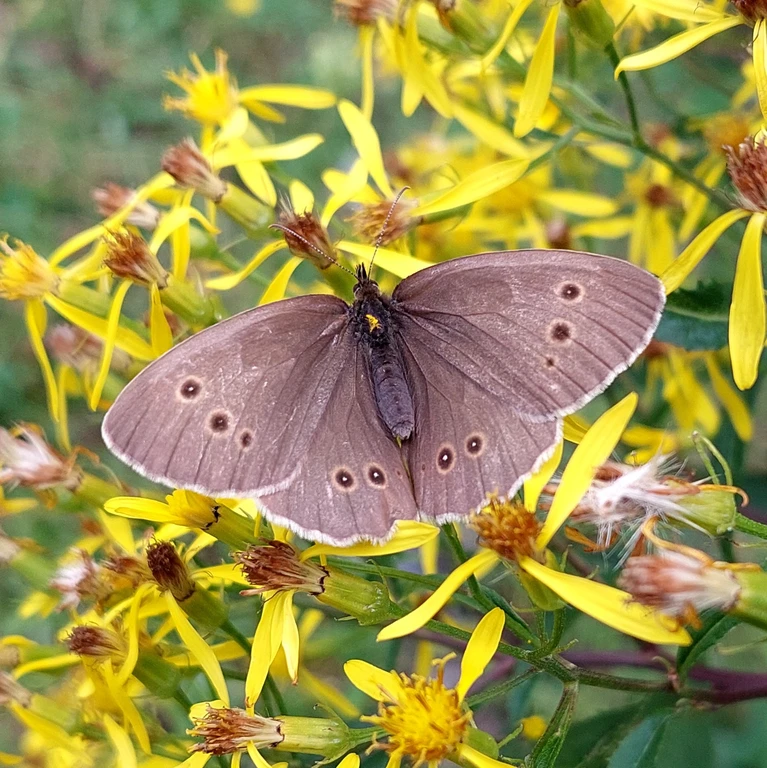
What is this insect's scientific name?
Aphantopus hyperantus
